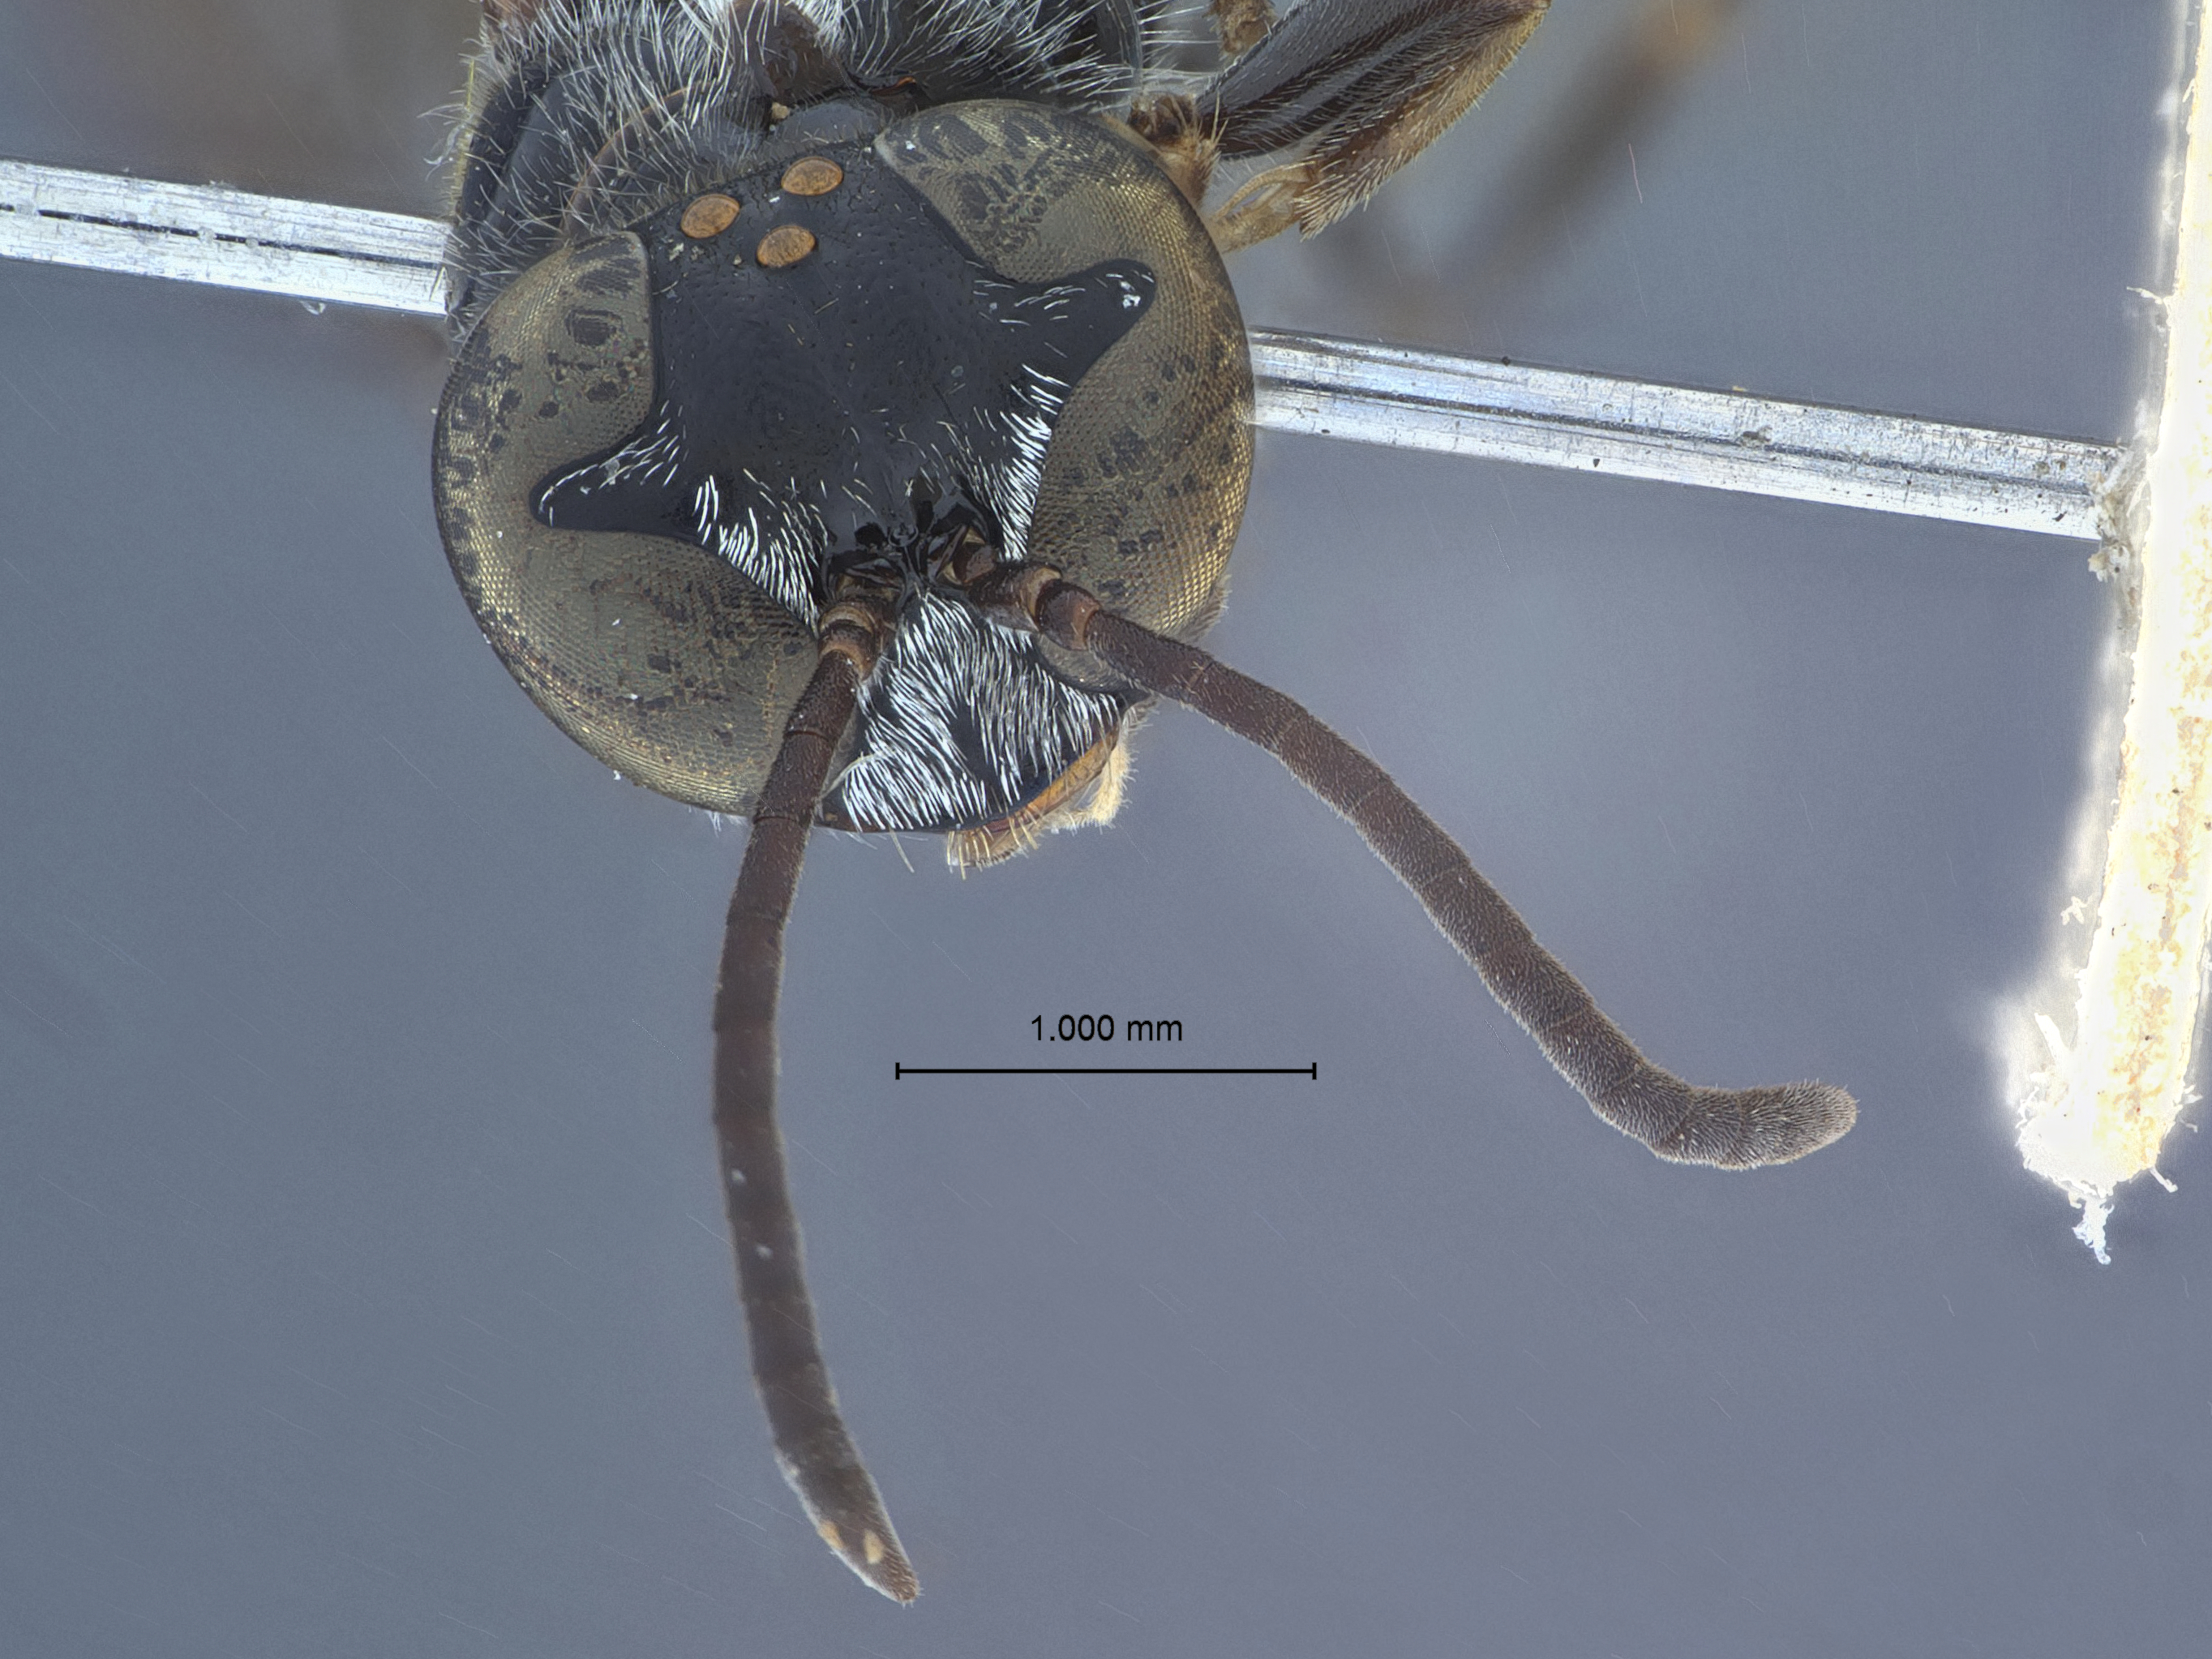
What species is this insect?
Trypoxylon vallicola
